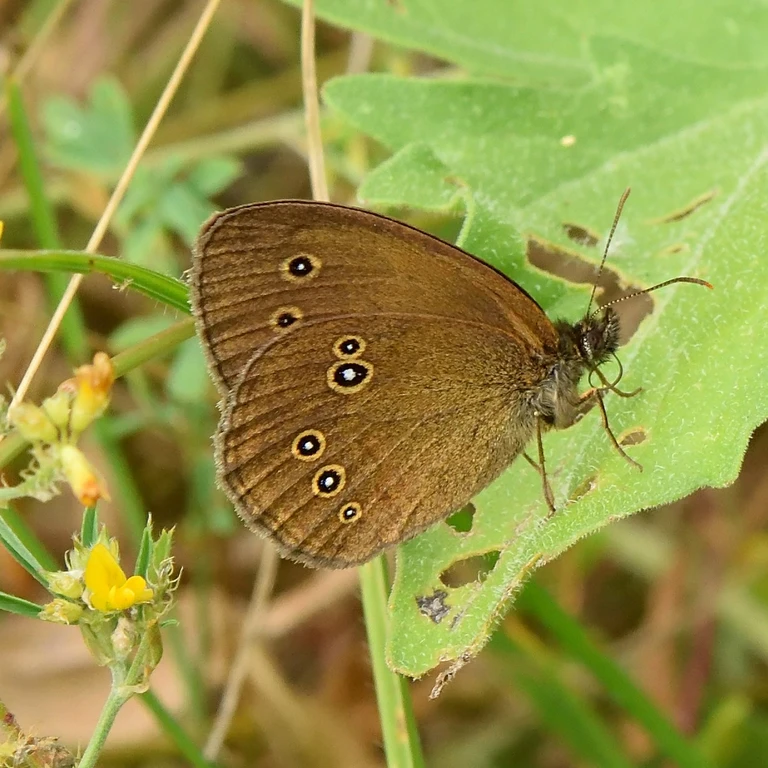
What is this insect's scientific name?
Aphantopus hyperantus
